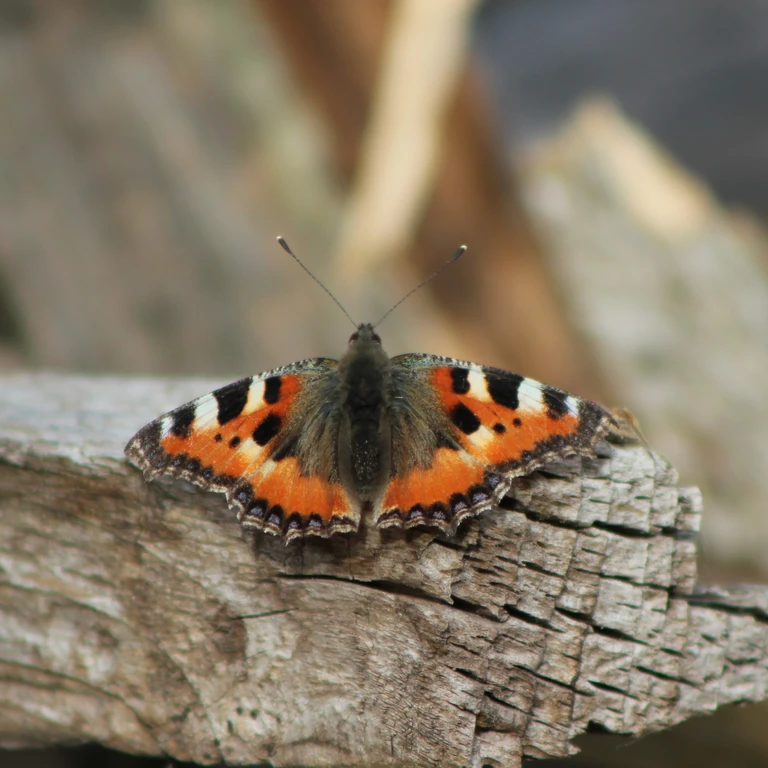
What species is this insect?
Aglais urticae
